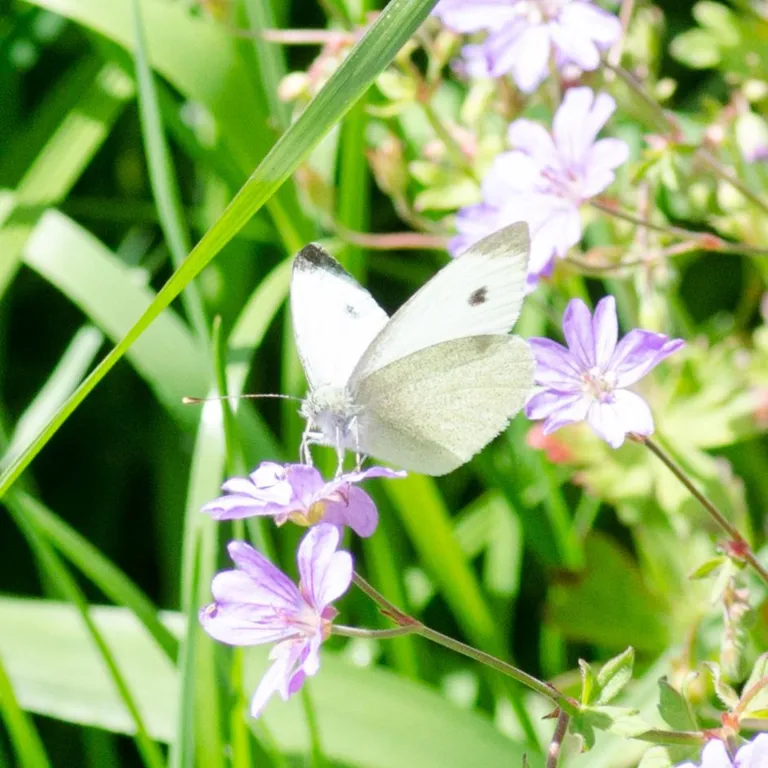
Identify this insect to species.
Pieris rapae
